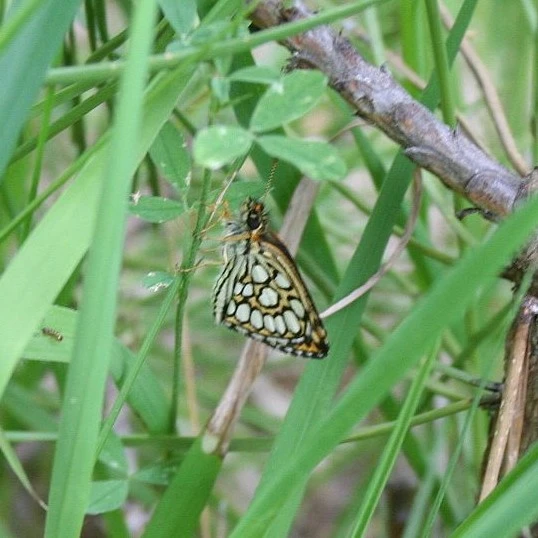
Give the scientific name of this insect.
Heteropterus morpheus
